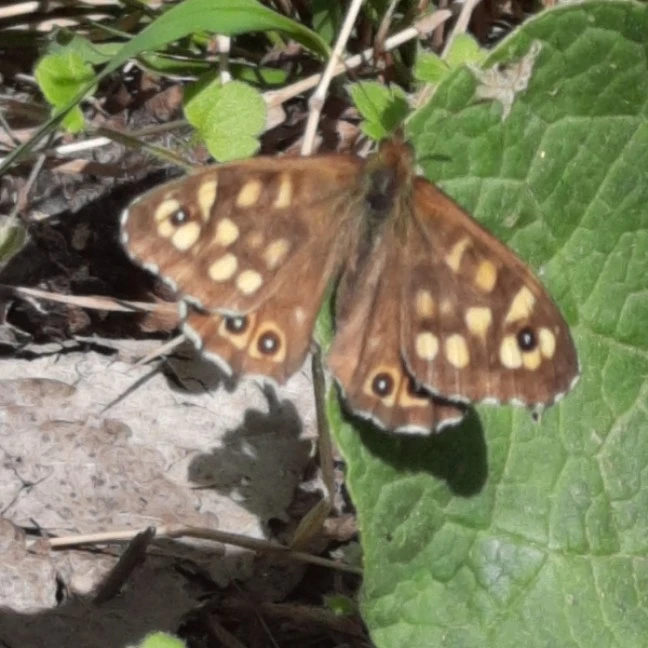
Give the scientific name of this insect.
Pararge aegeria
